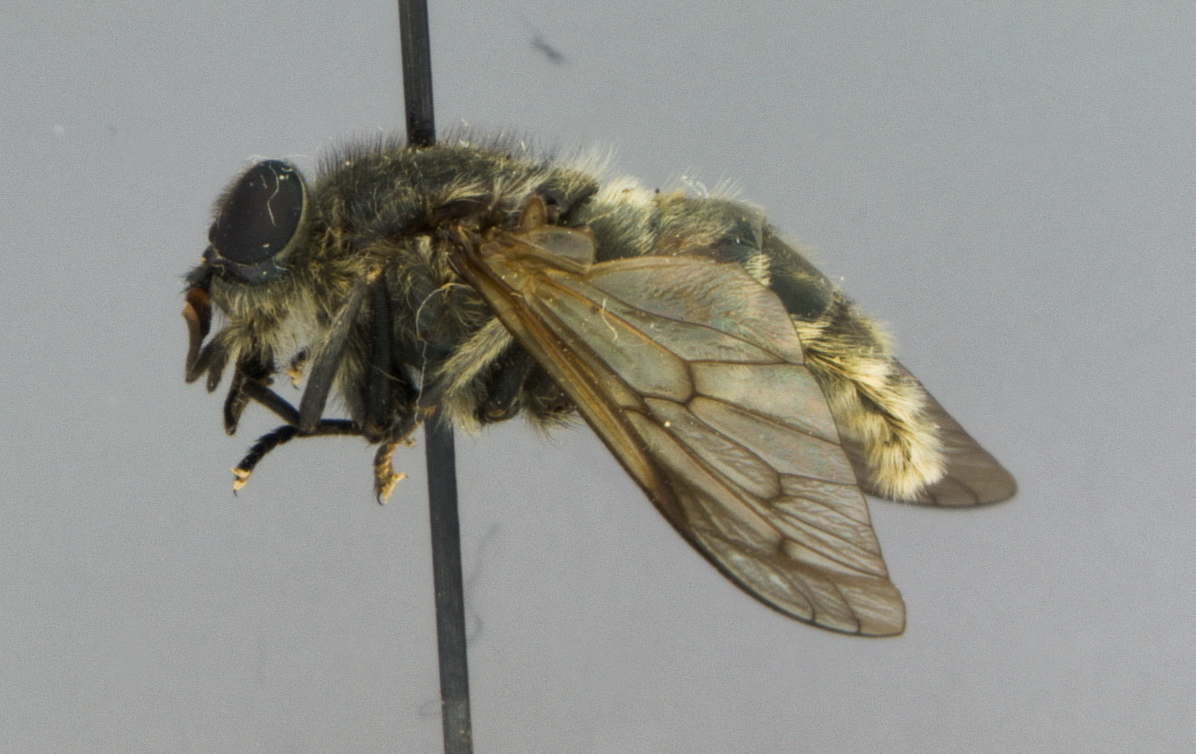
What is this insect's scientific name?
Hybomitra stigmoptera
